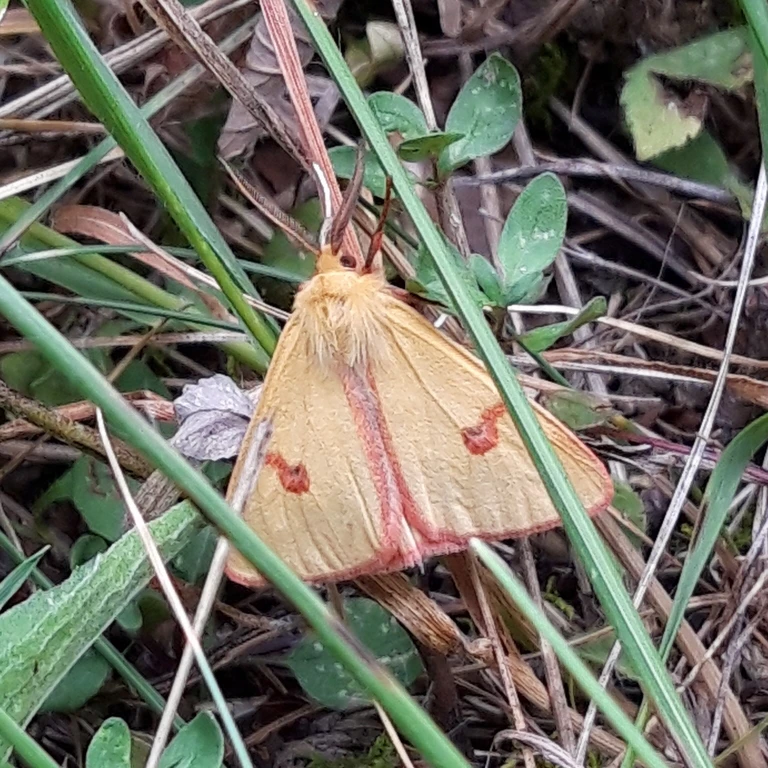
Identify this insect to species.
Diacrisia sannio
